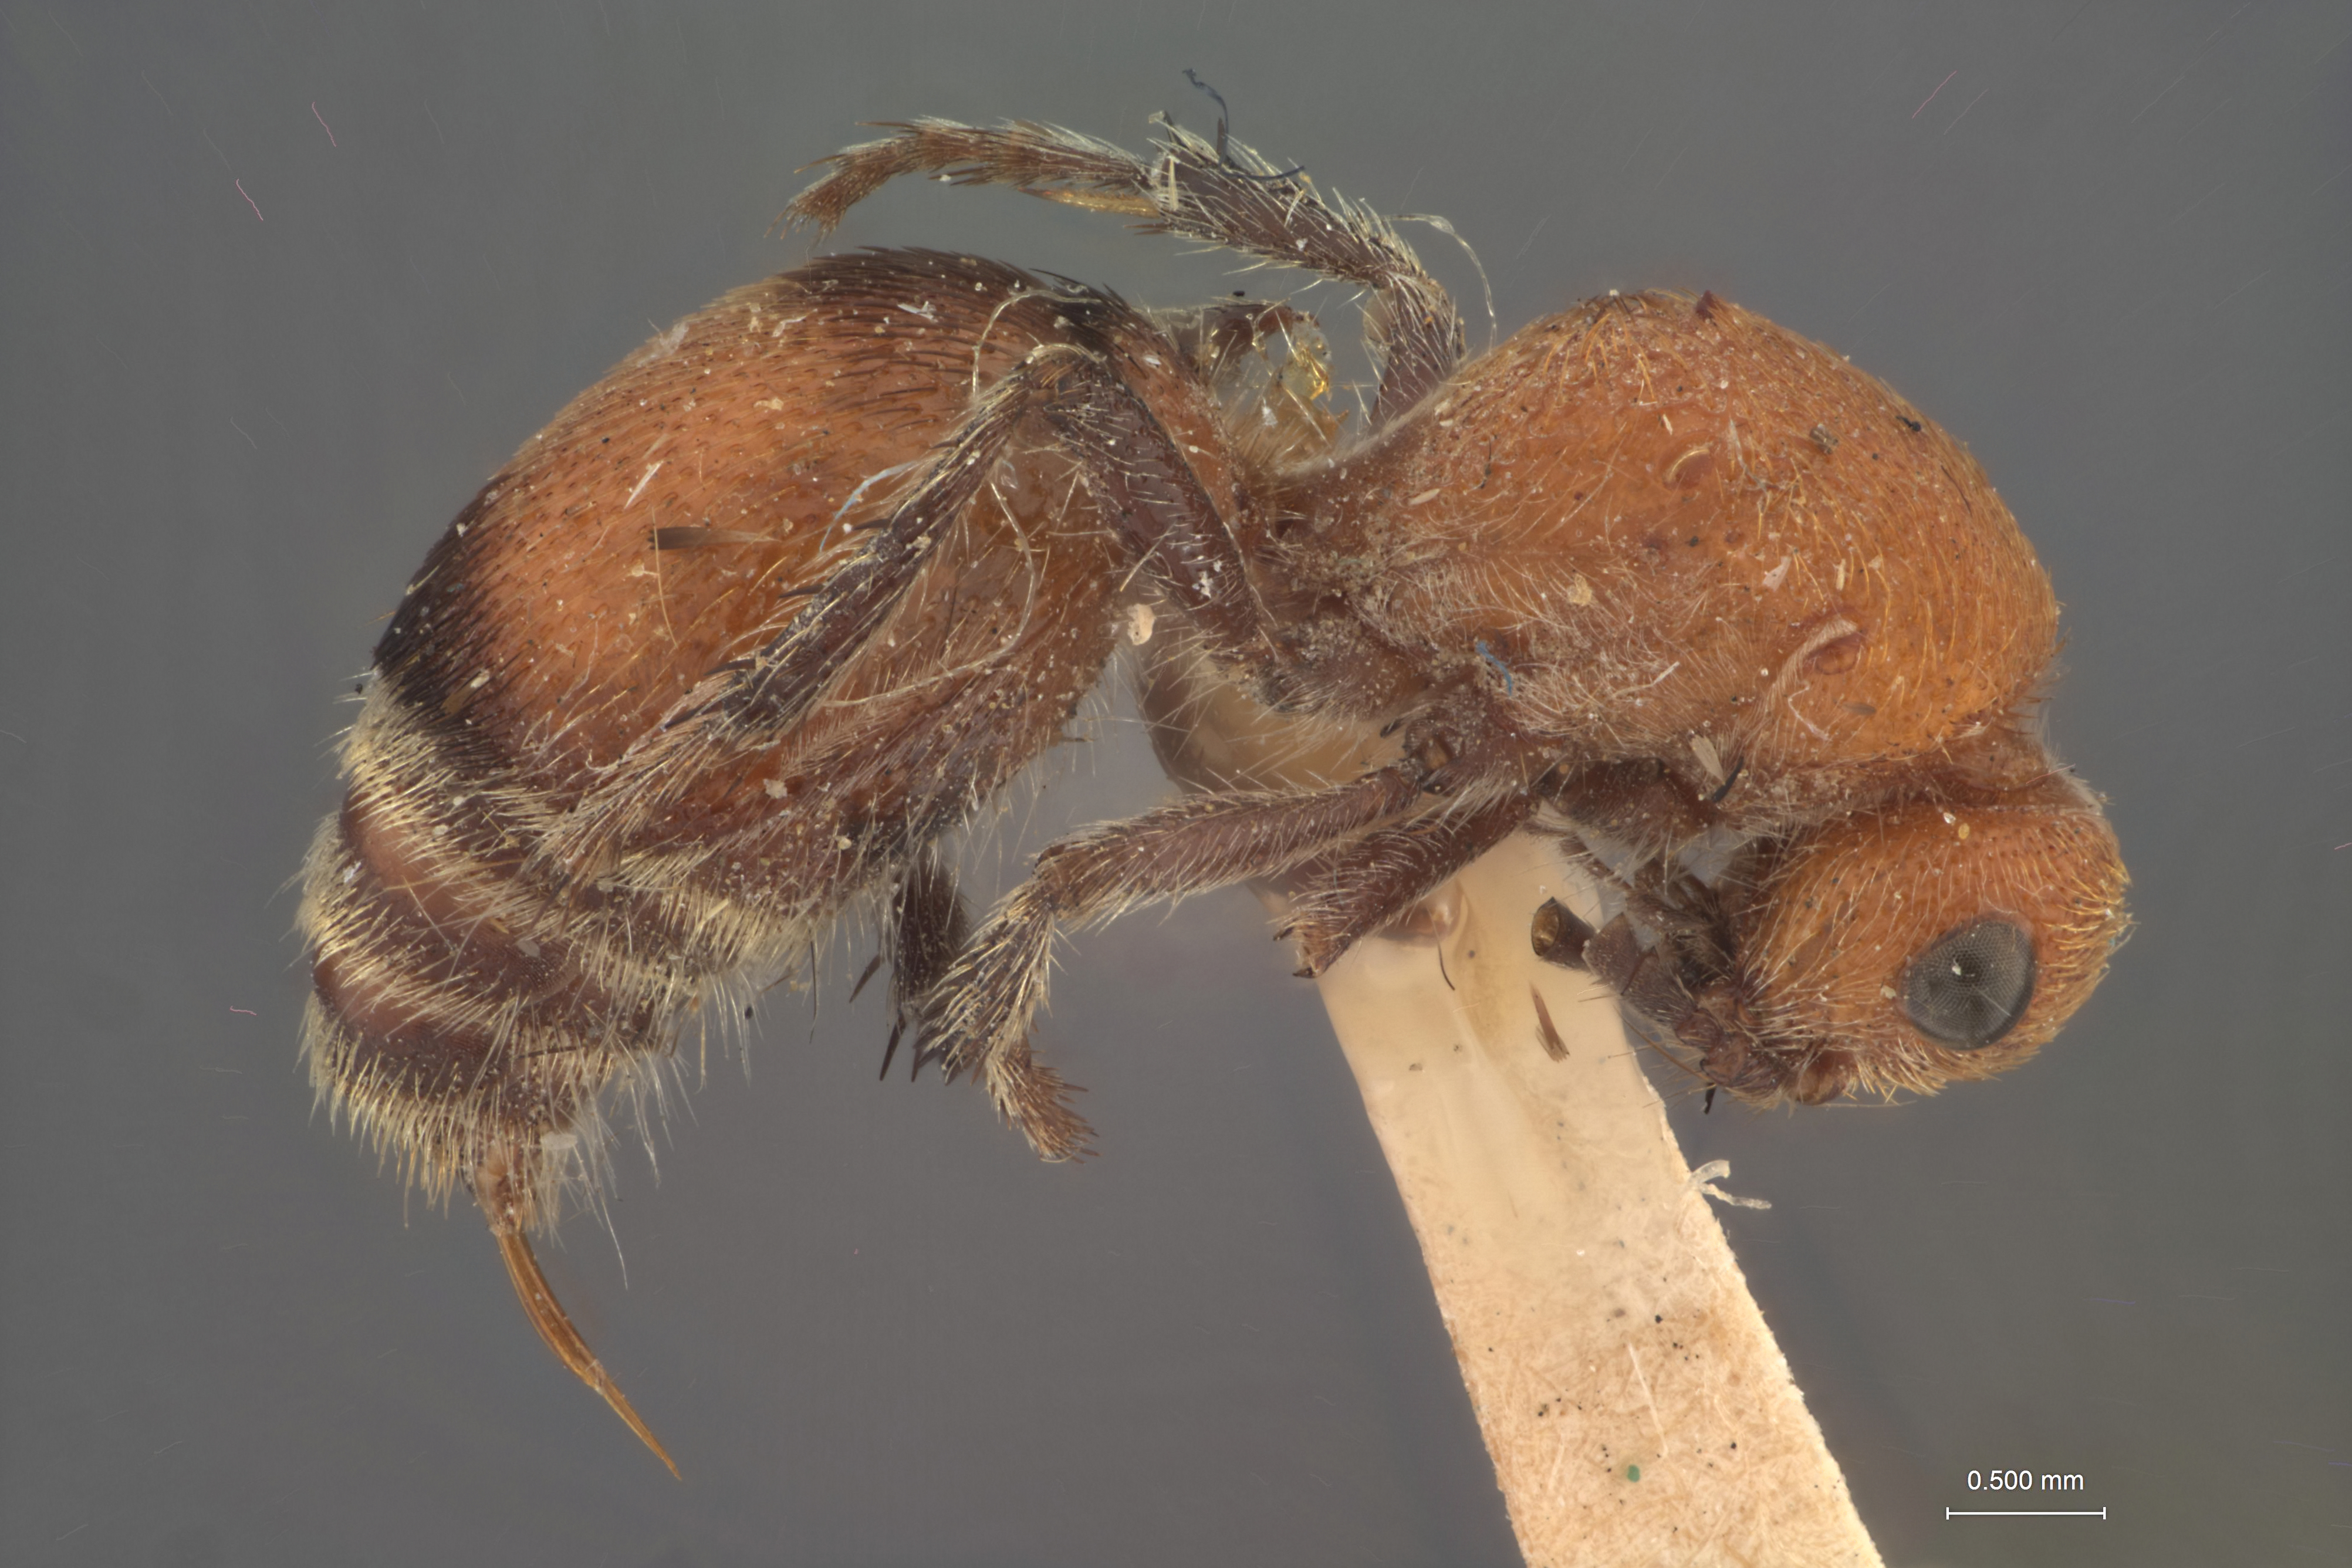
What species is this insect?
Dasymutilla ferrugatella
